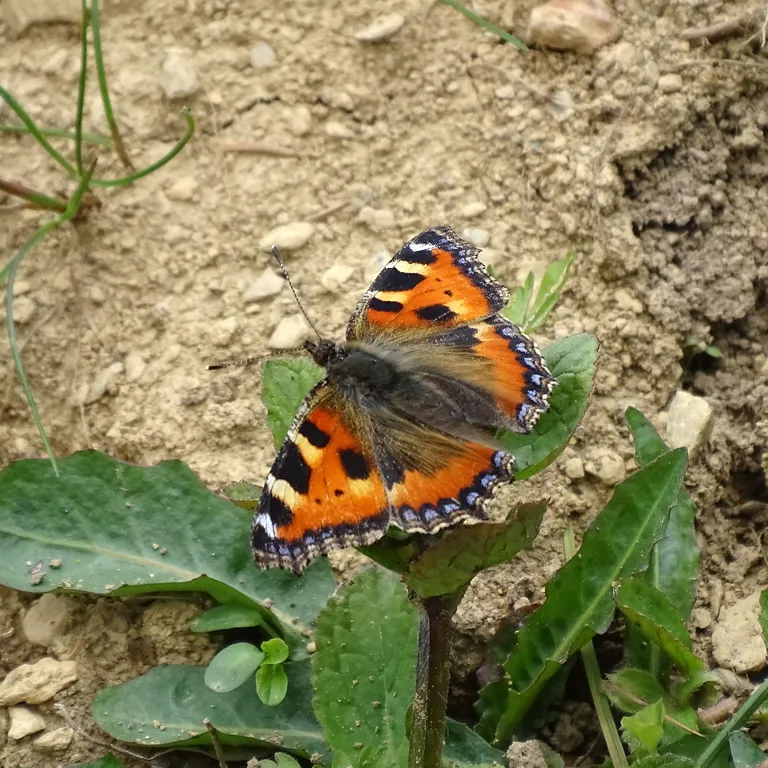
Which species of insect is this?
Aglais urticae
